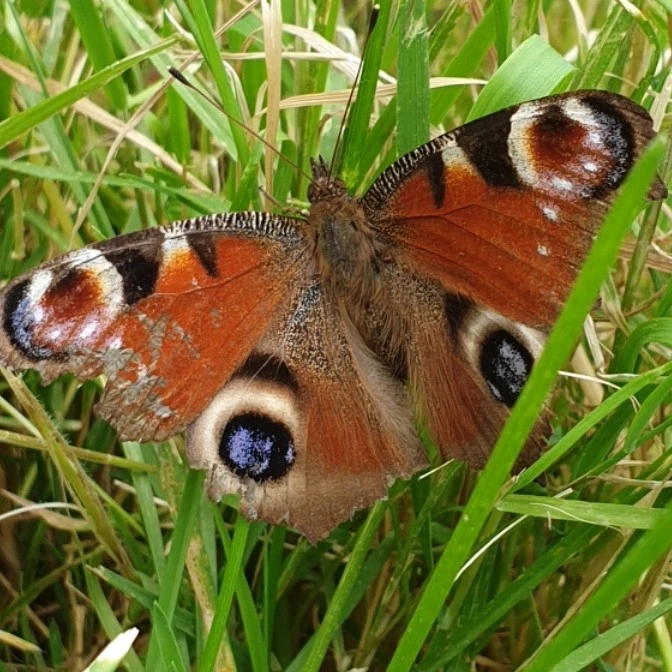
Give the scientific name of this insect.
Aglais io
